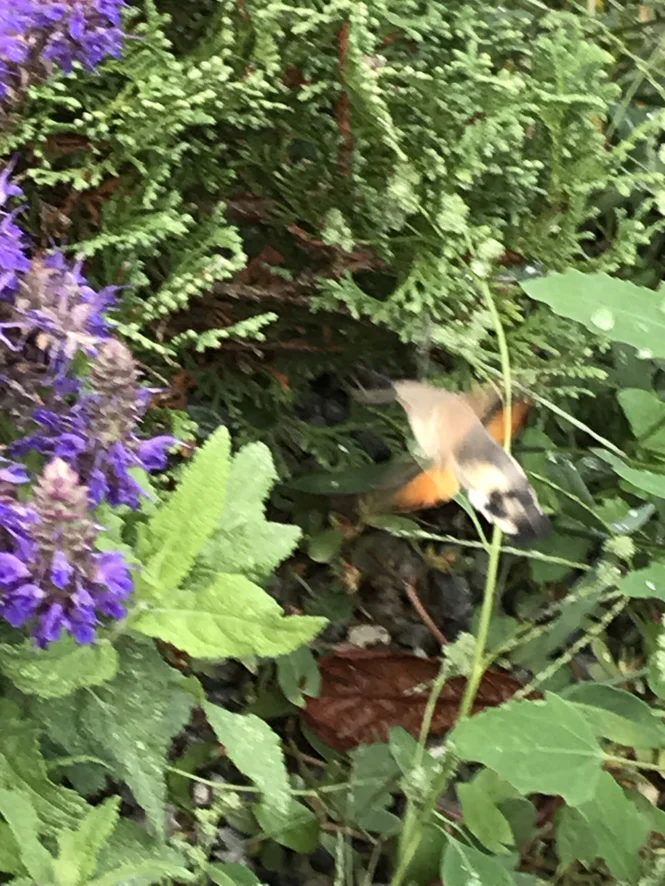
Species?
Macroglossum stellatarum
